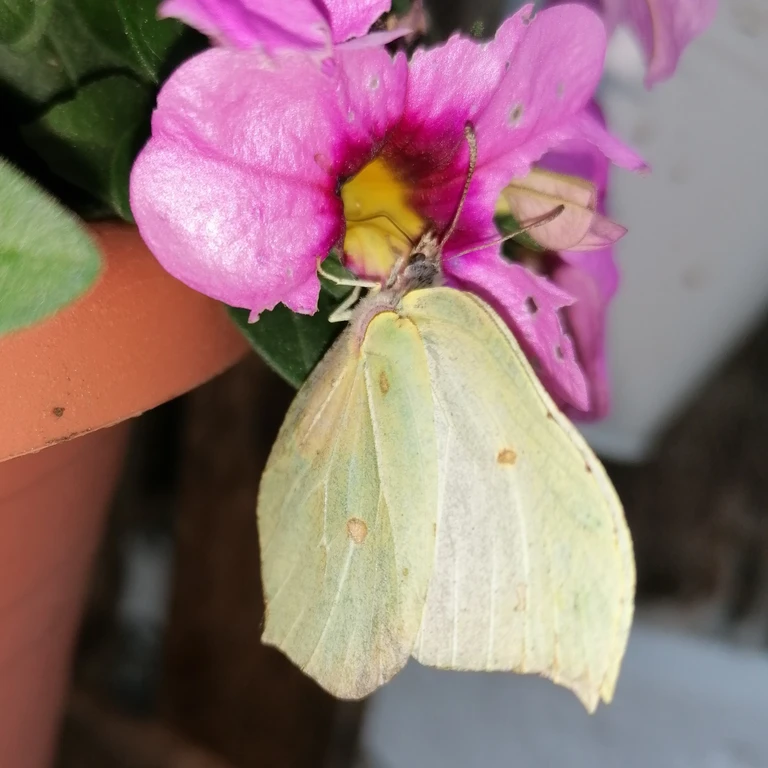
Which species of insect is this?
Gonepteryx rhamni
